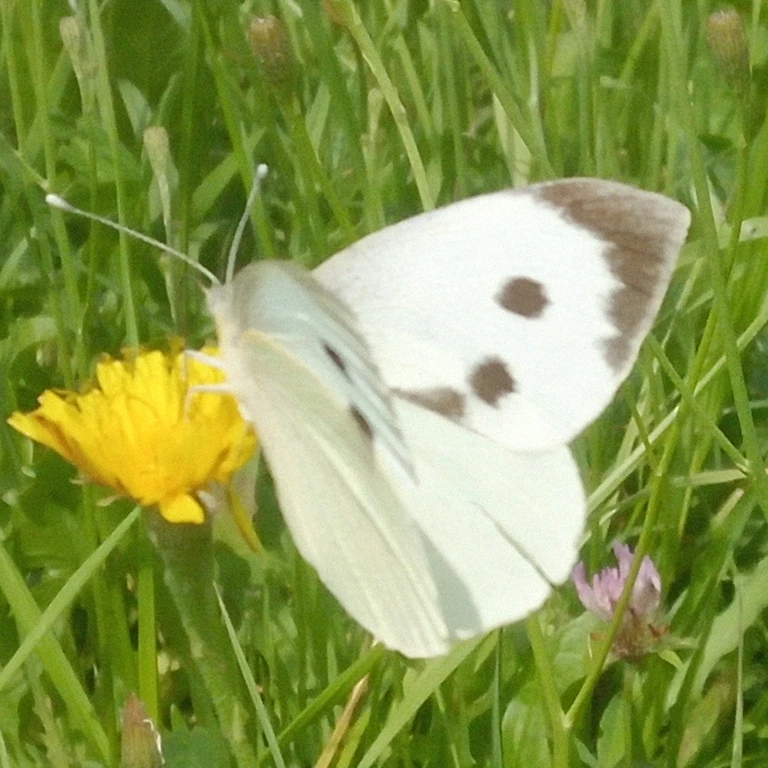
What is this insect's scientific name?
Pieris brassicae
